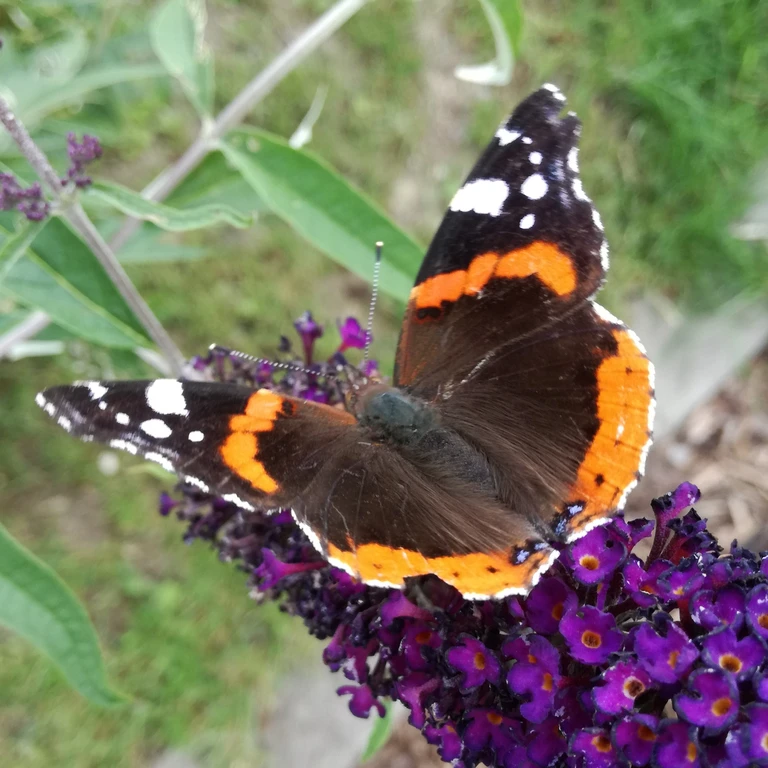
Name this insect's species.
Vanessa atalanta
